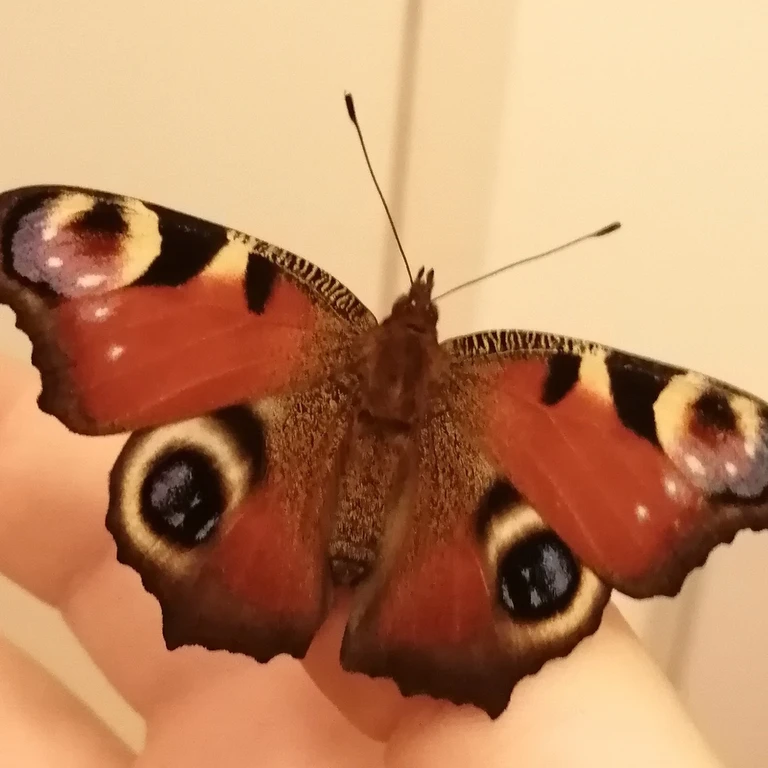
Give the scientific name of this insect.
Aglais io
